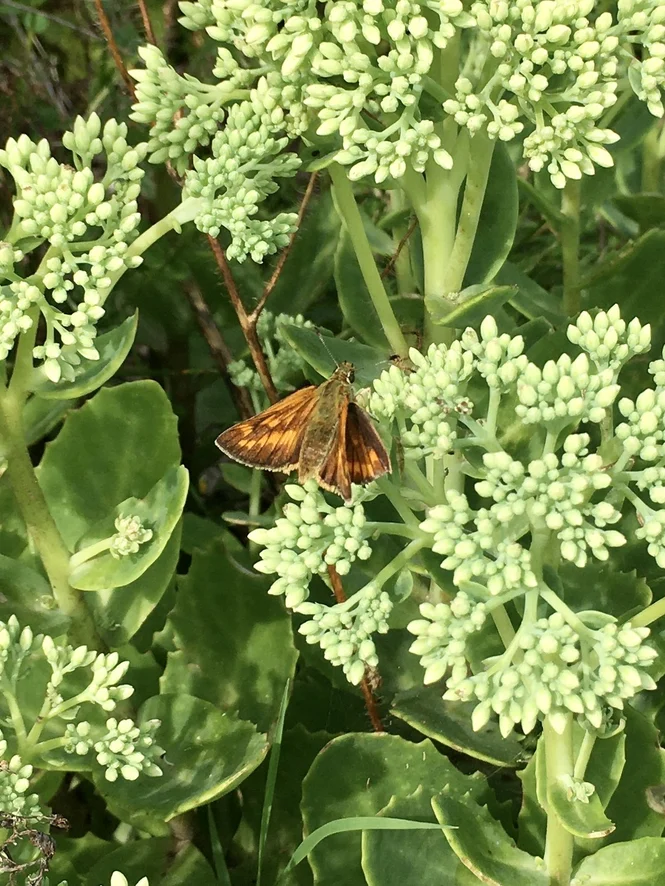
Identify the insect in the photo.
Ochlodes sylvanus (also Ochlodes venata)
